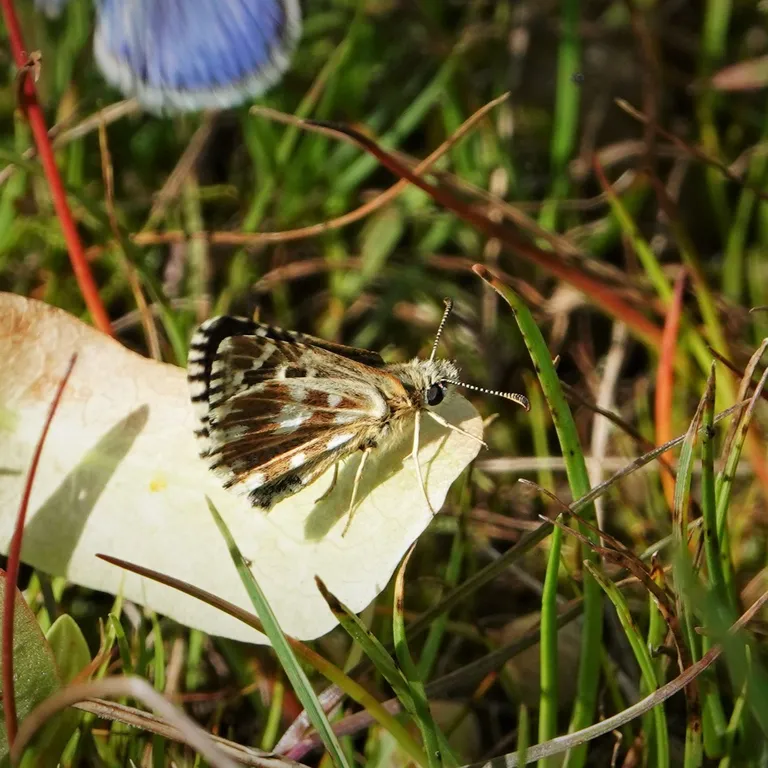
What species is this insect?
Pyrgus malvae
